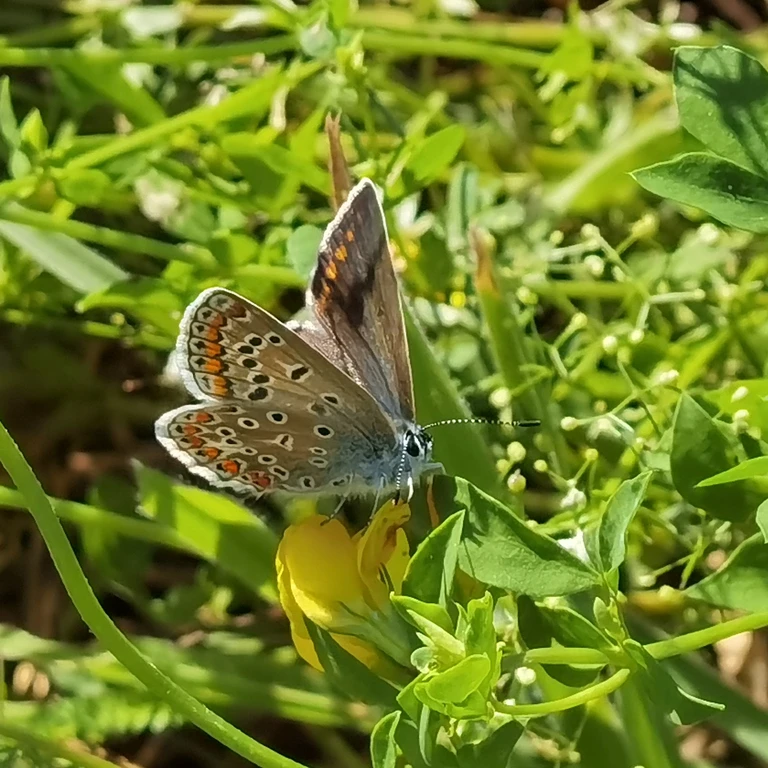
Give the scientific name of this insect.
Polyommatus icarus
